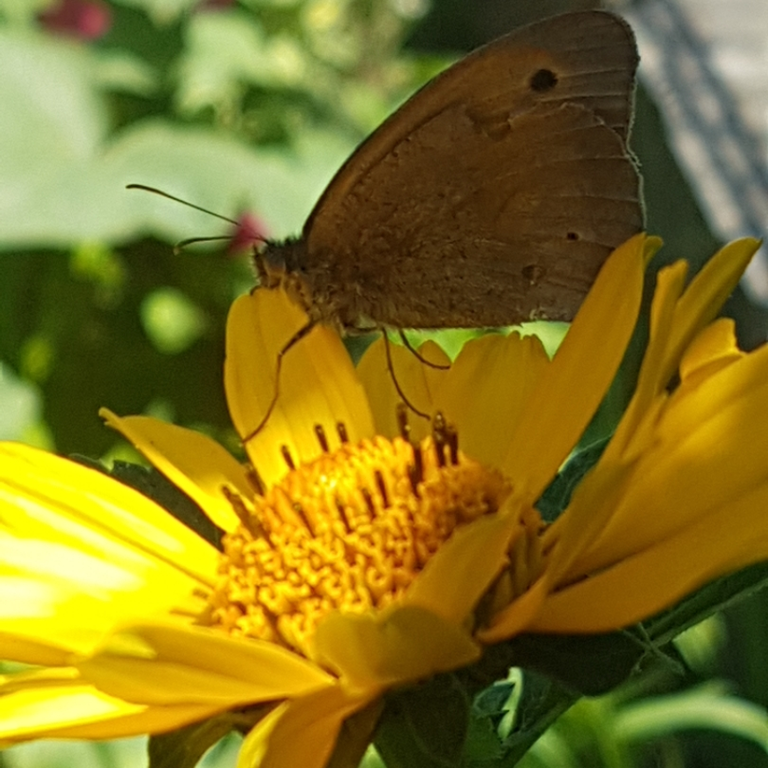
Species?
Maniola jurtina
